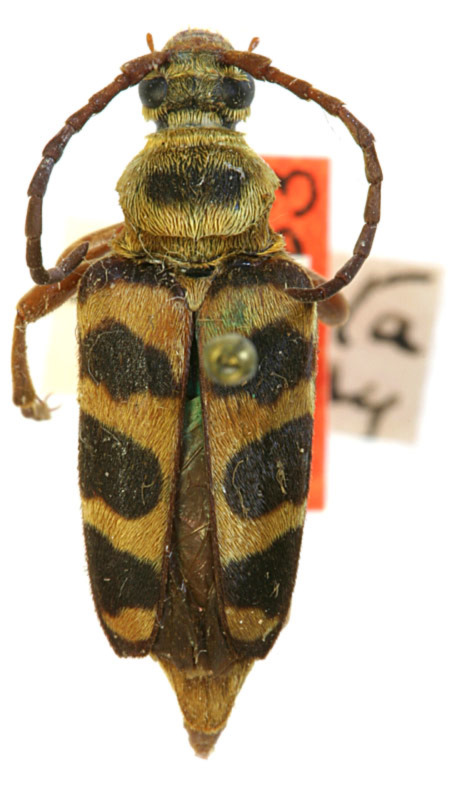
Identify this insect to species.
Strophiona ostenta (also Strophiona laeta)
